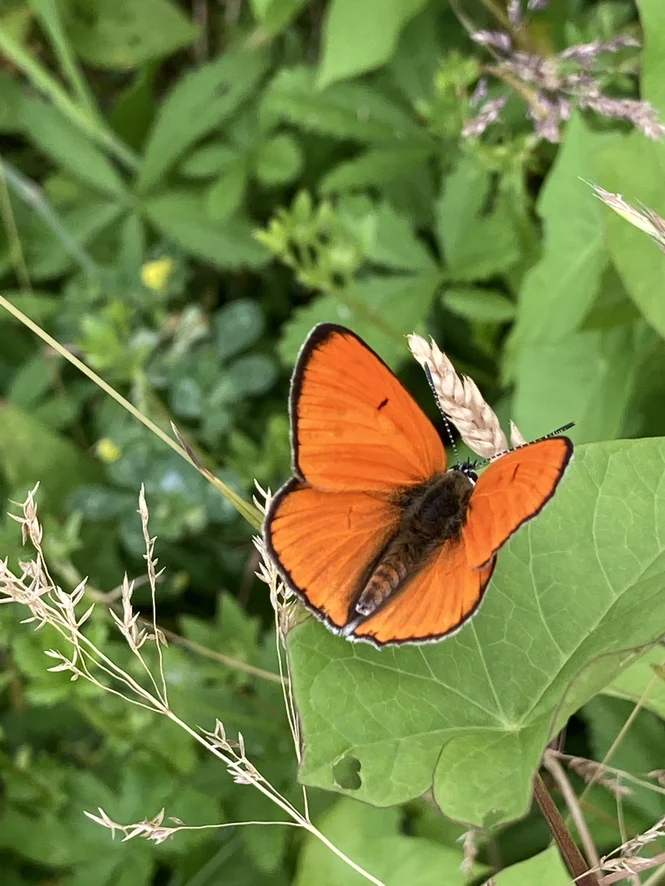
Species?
Lycaena dispar
